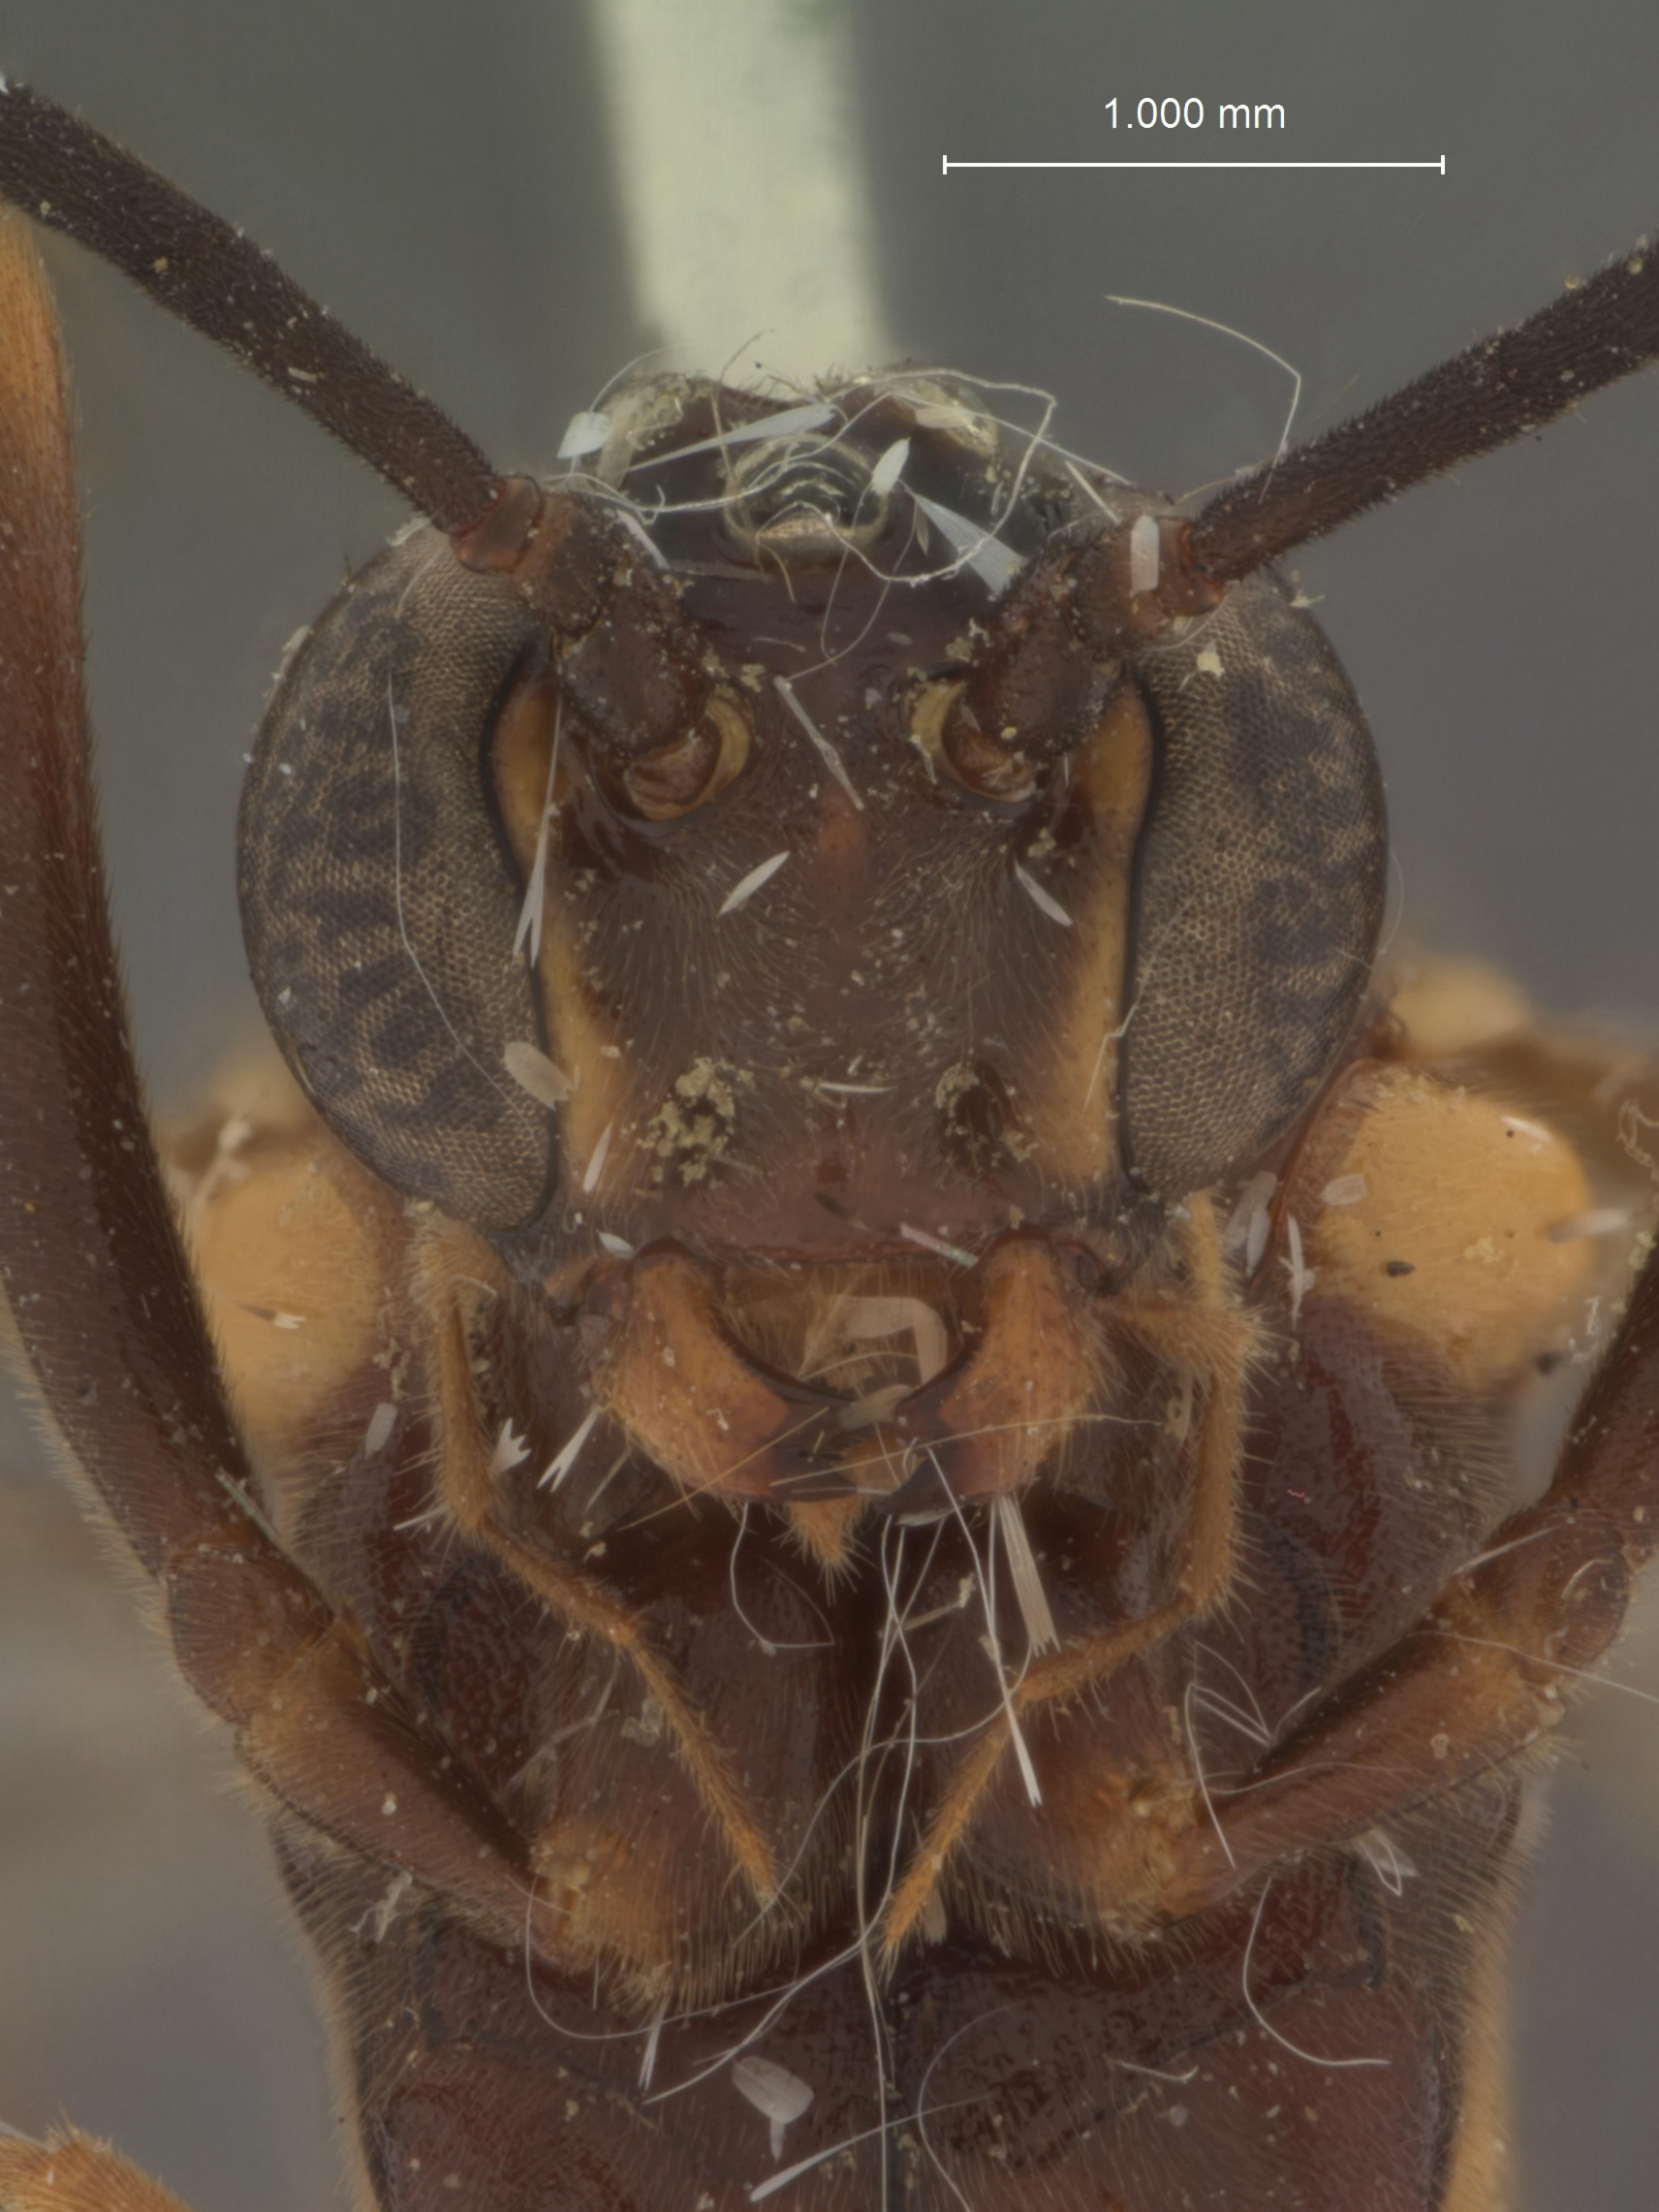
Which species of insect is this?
Australophion inflatus
